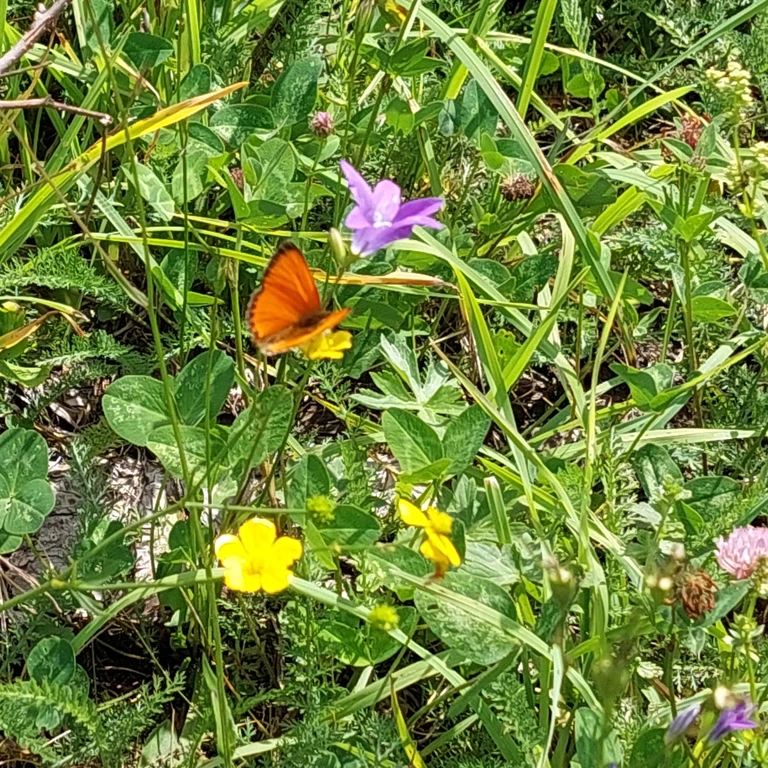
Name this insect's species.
Lycaena virgaureae
